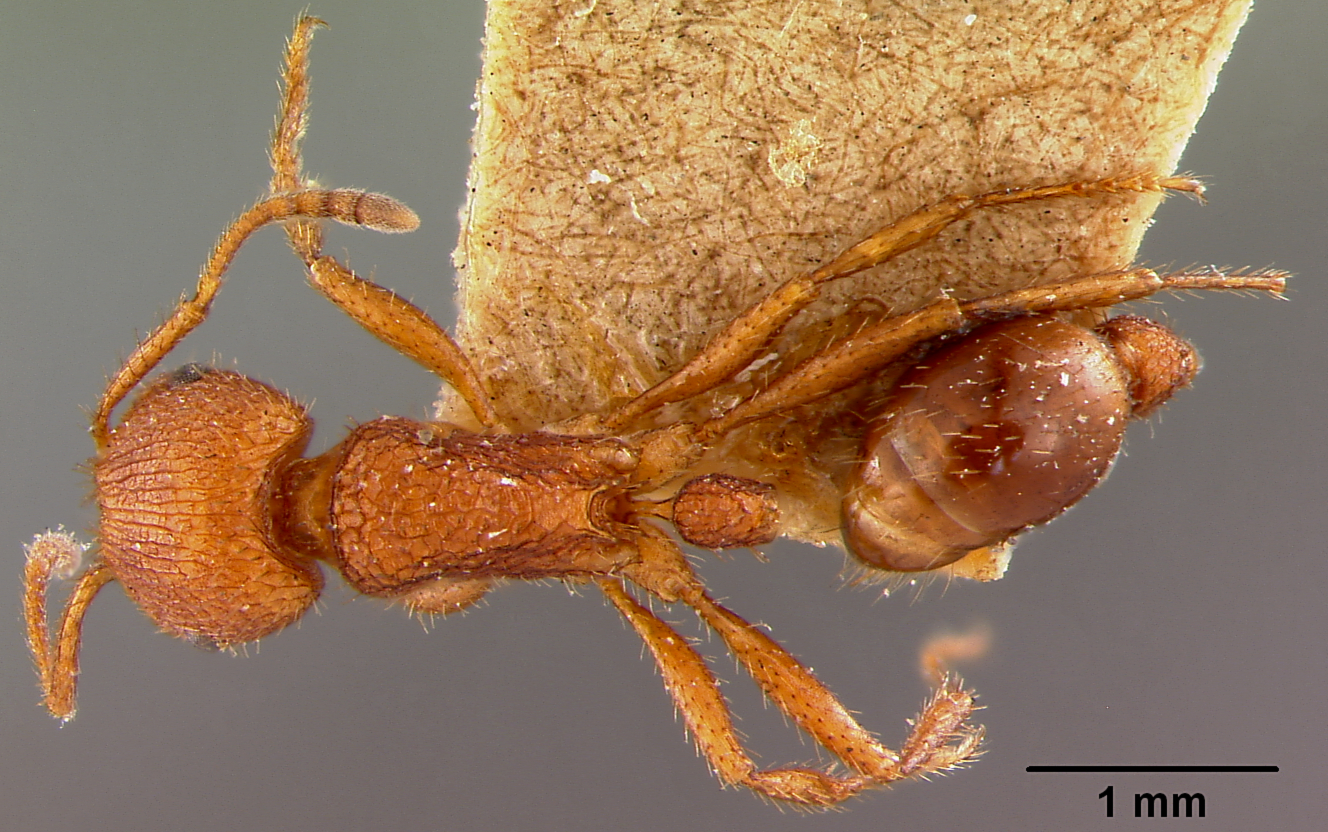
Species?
Pogonomyrmex naegelii
